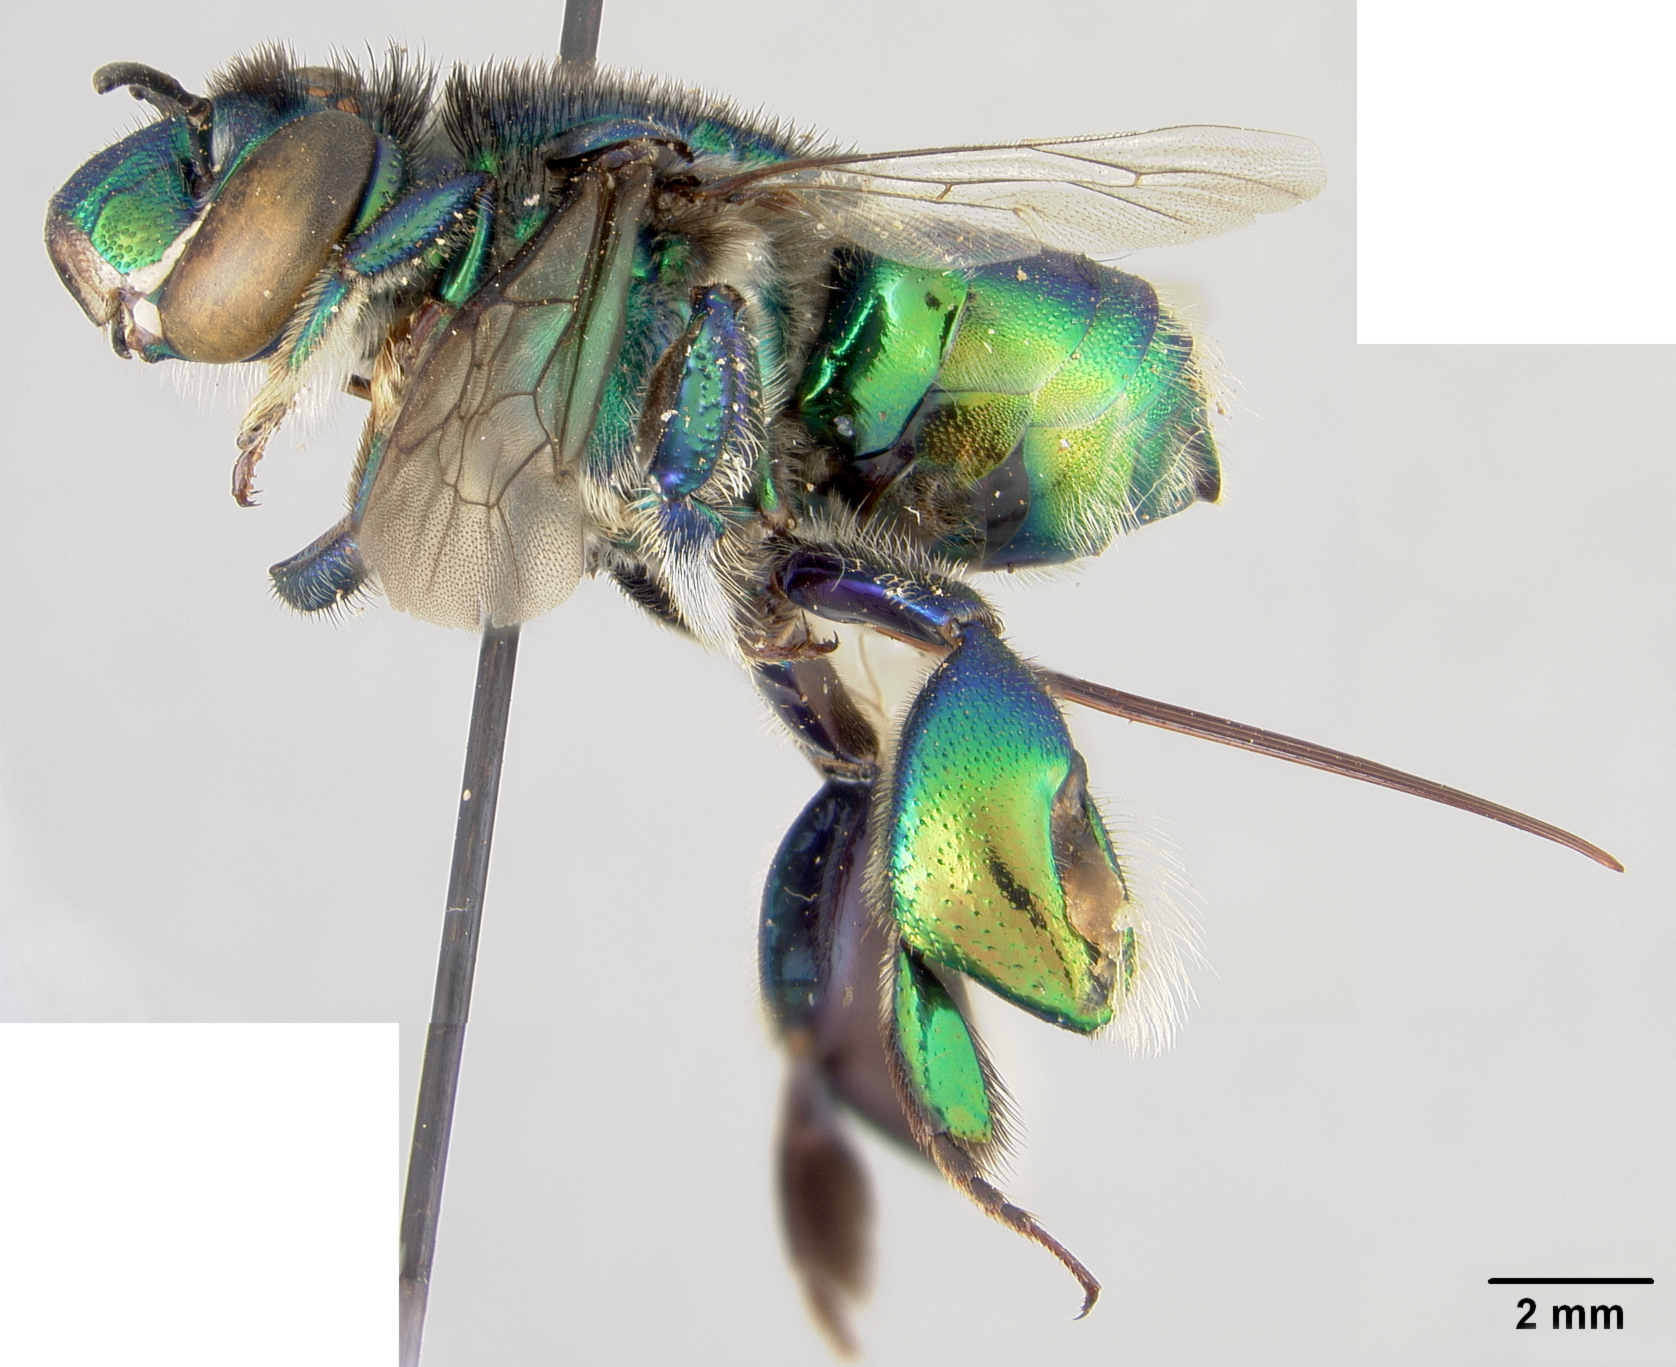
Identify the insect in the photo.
Euglossa lugubris
